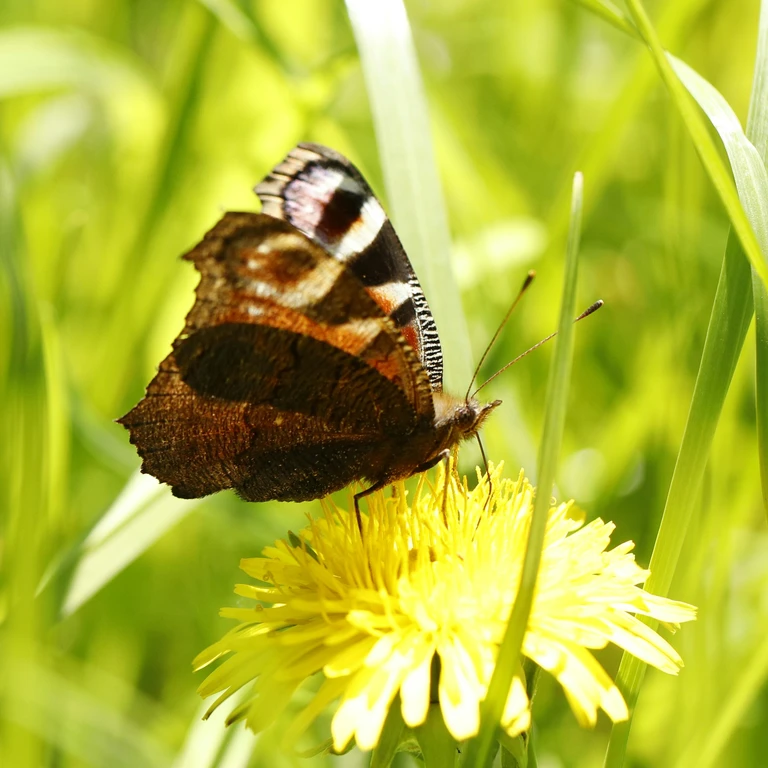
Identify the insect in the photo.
Aglais io
